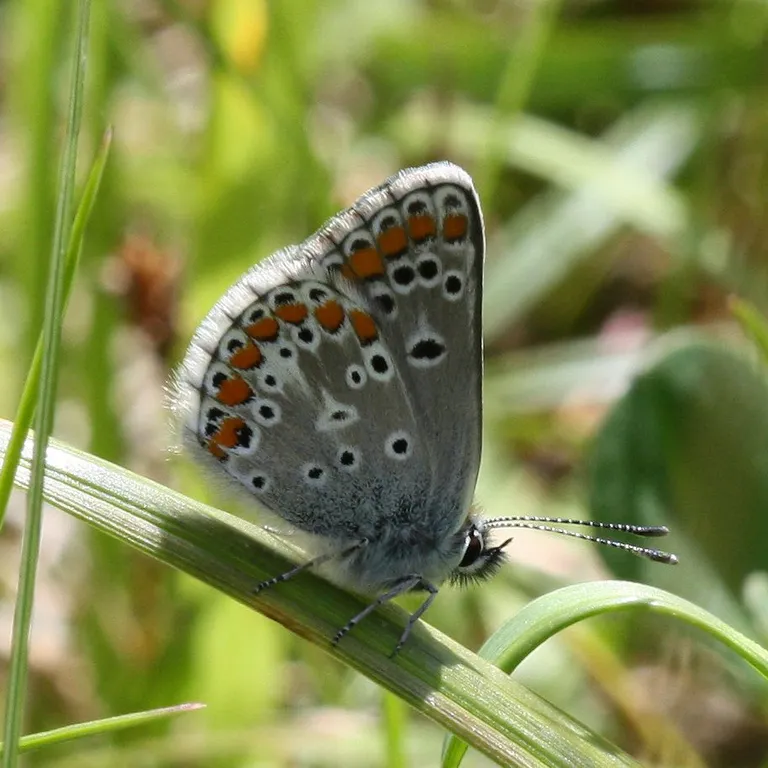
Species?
Aricia agestis/artaxerxes
